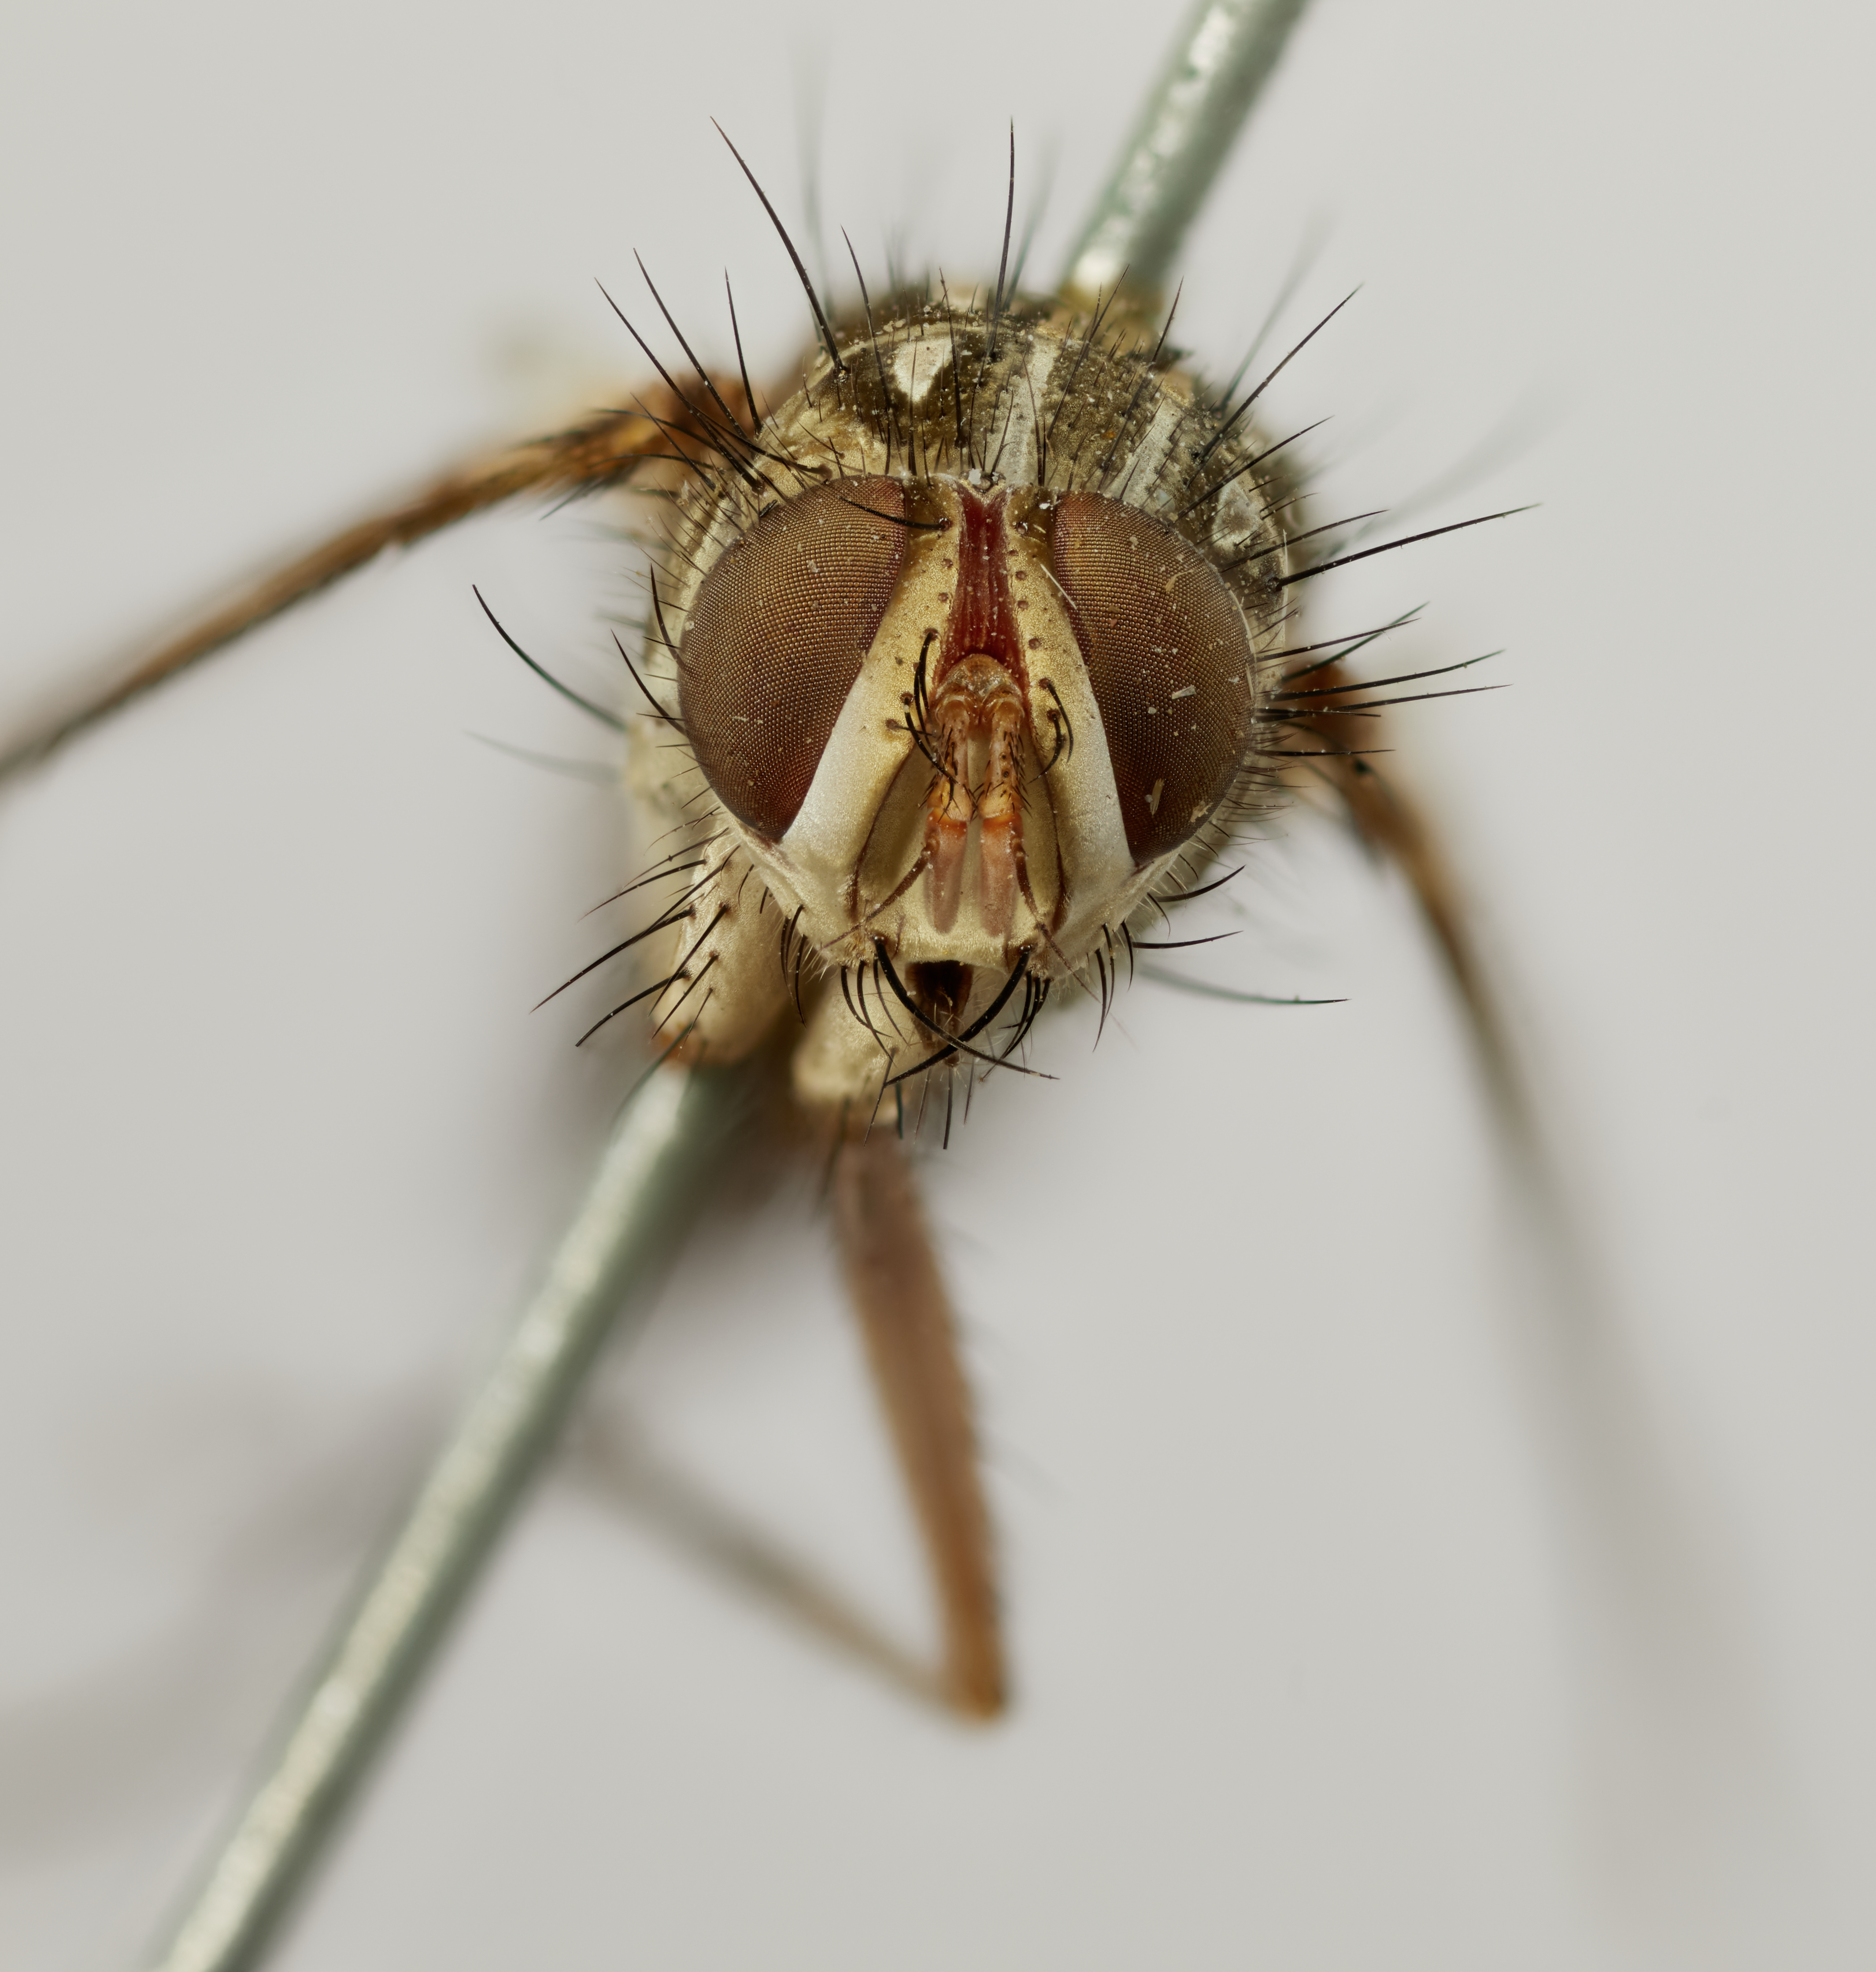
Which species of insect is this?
Paranaphora diademoides
